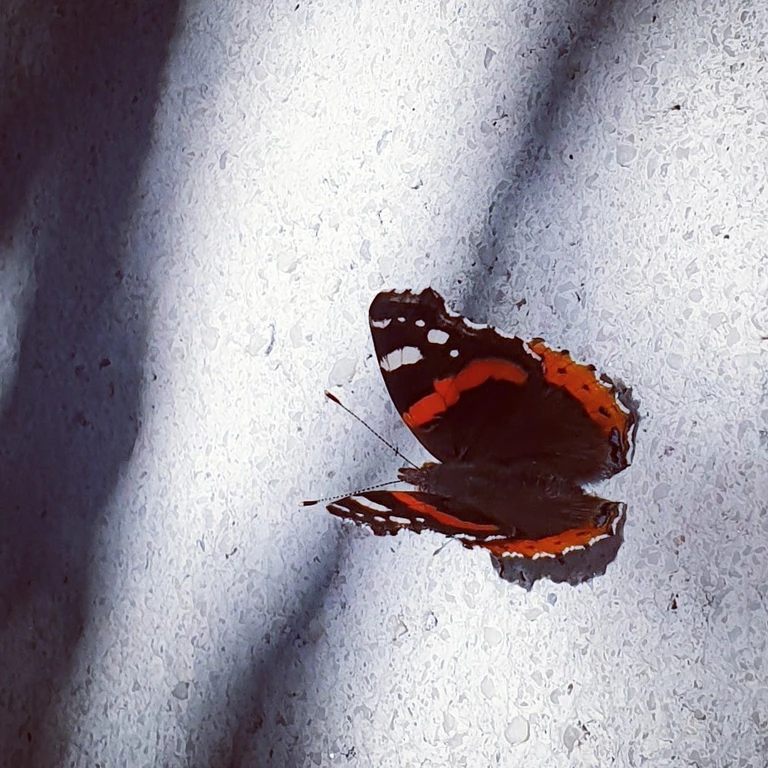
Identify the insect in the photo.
Vanessa atalanta
